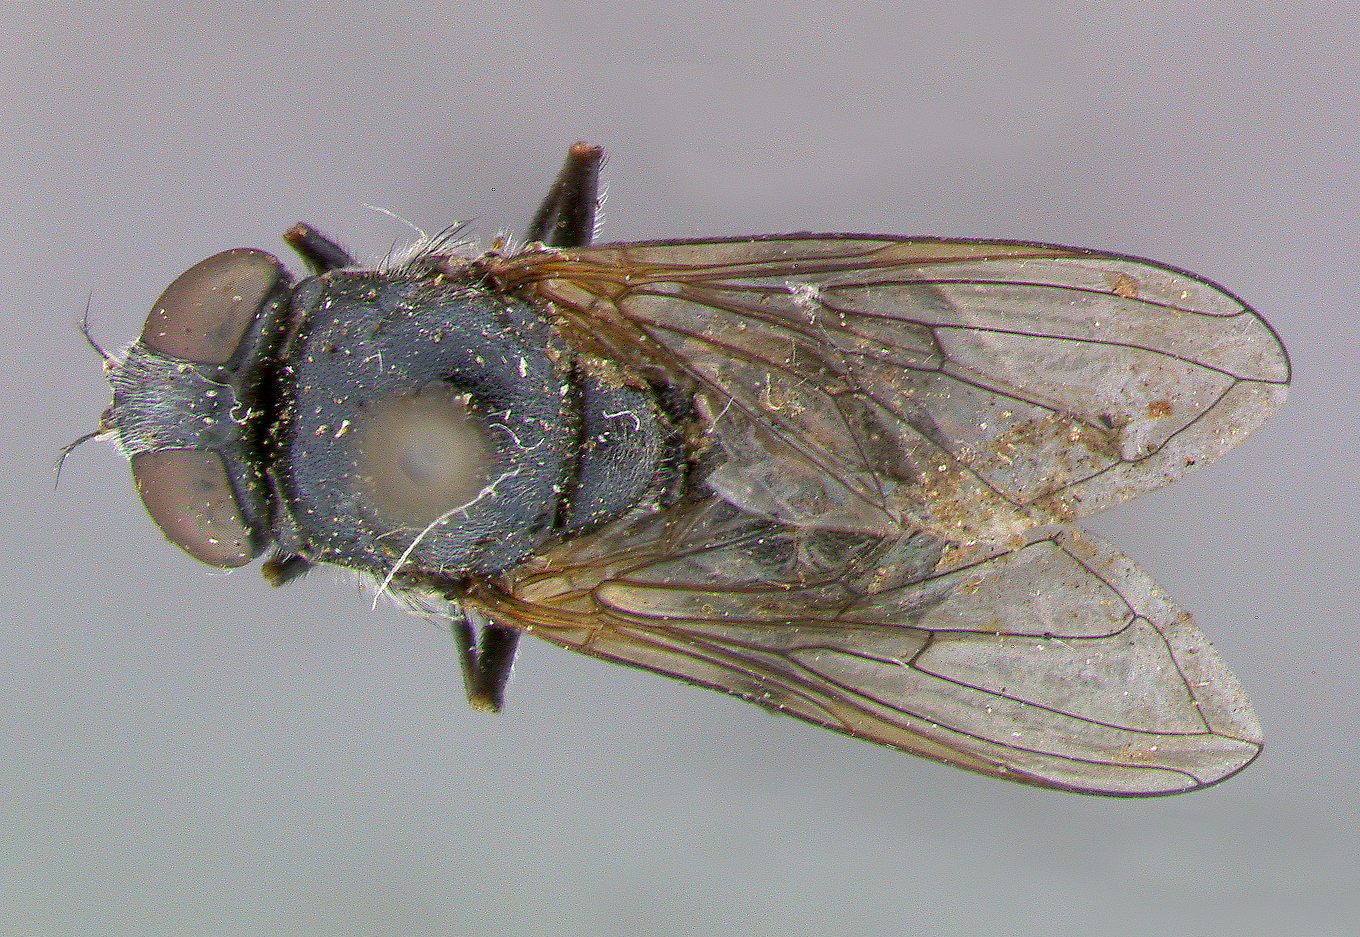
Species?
Hiatomyia rubroflava
